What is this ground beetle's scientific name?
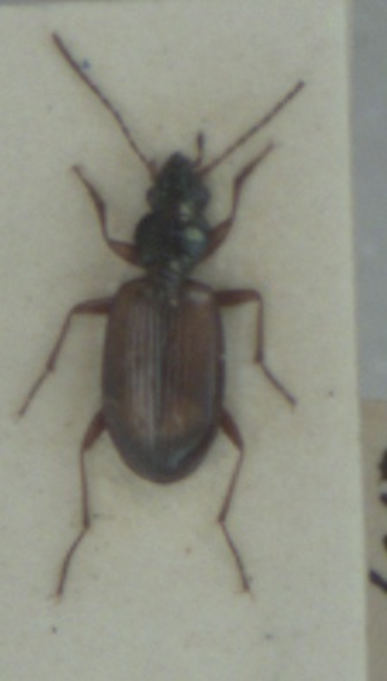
Bembidion saxatile
